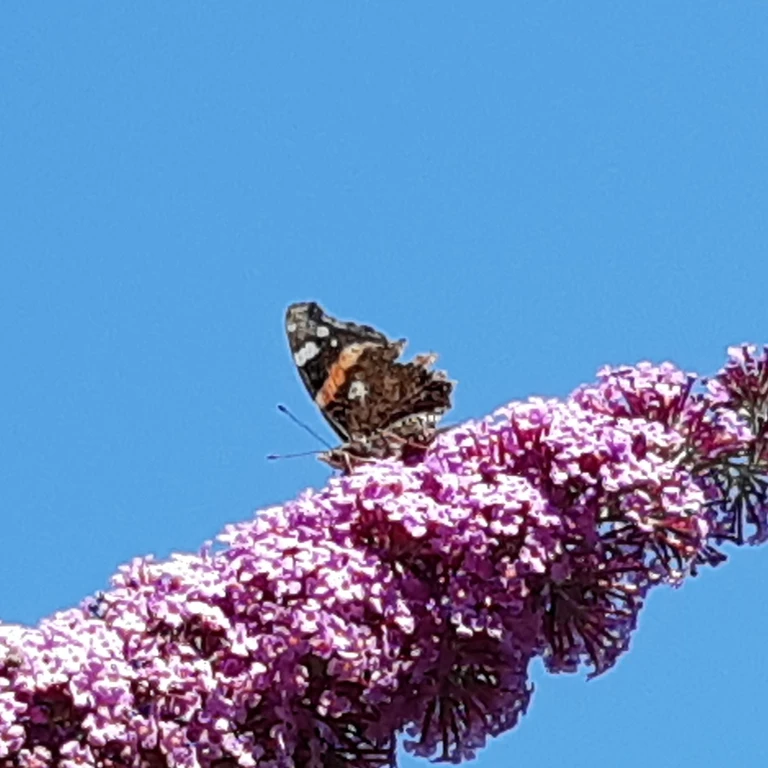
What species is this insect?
Vanessa atalanta
